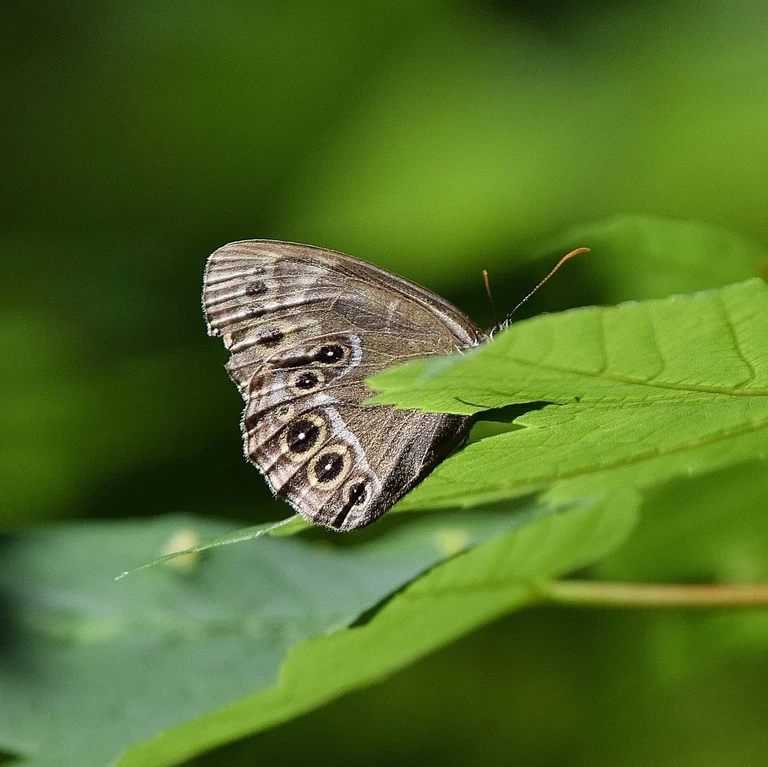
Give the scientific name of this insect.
Lopinga achine (also Pararge achine)
